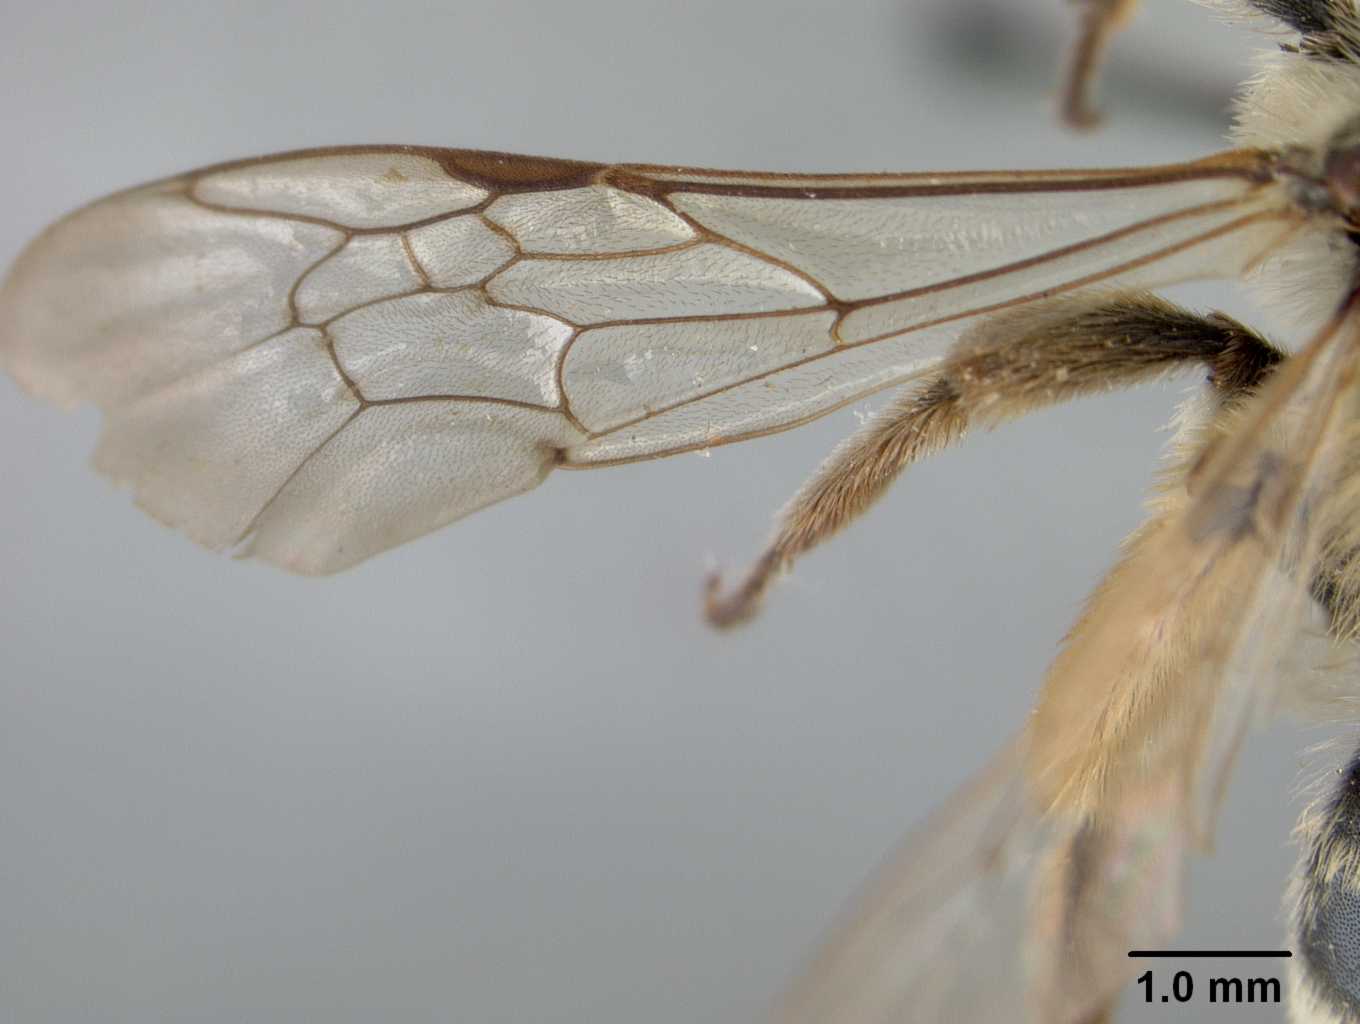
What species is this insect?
Andrena kengracensis
